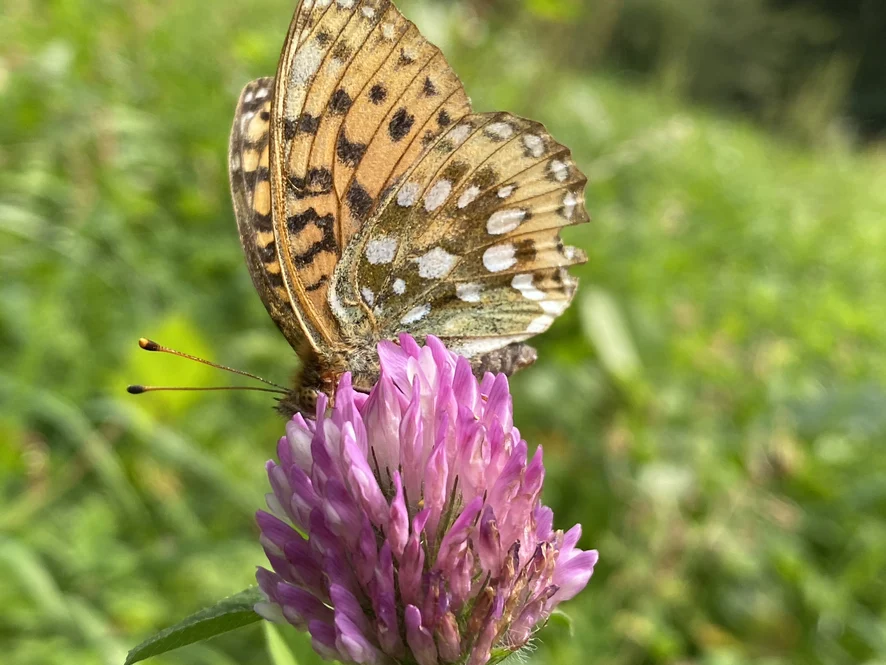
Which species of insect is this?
Speyeria aglaja
